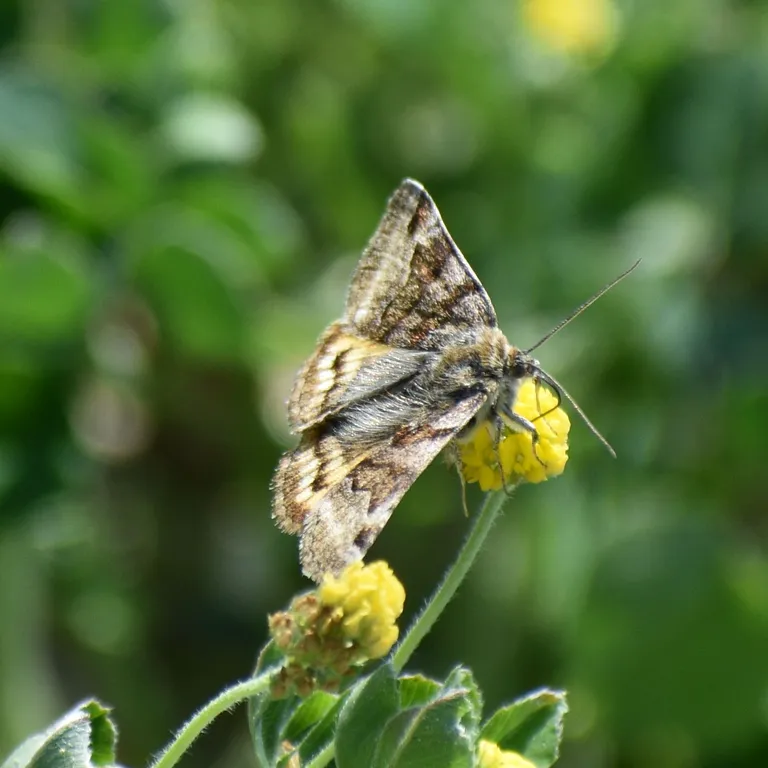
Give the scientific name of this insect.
Euclidia glyphica
